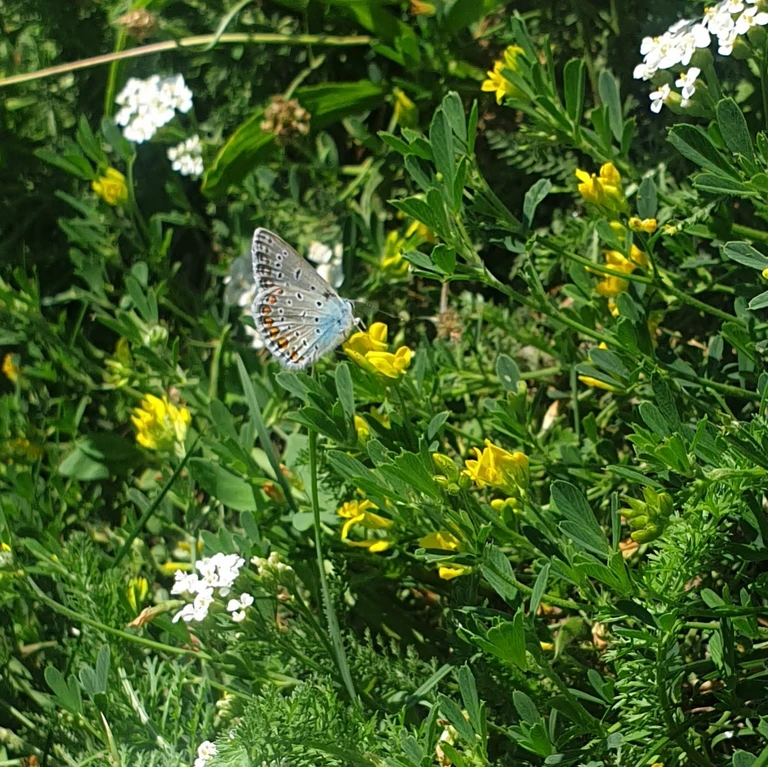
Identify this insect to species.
Polyommatus icarus
